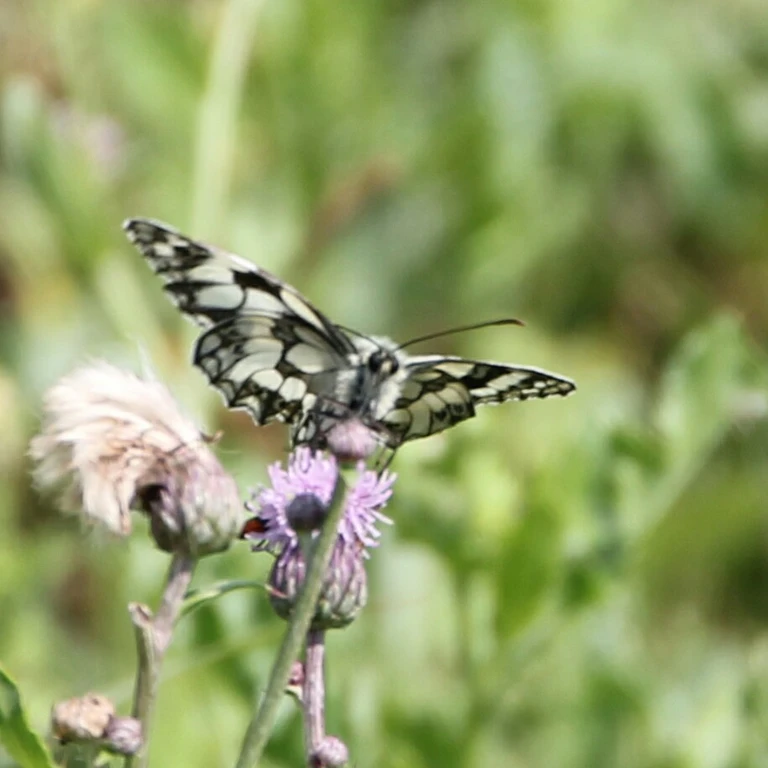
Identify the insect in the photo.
Melanargia galathea
